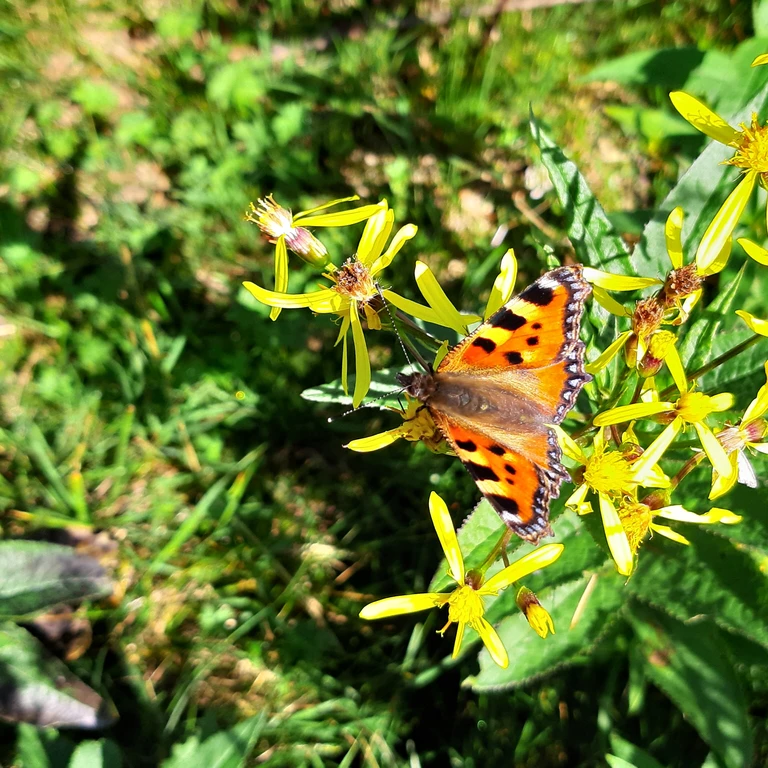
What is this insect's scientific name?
Aglais urticae
